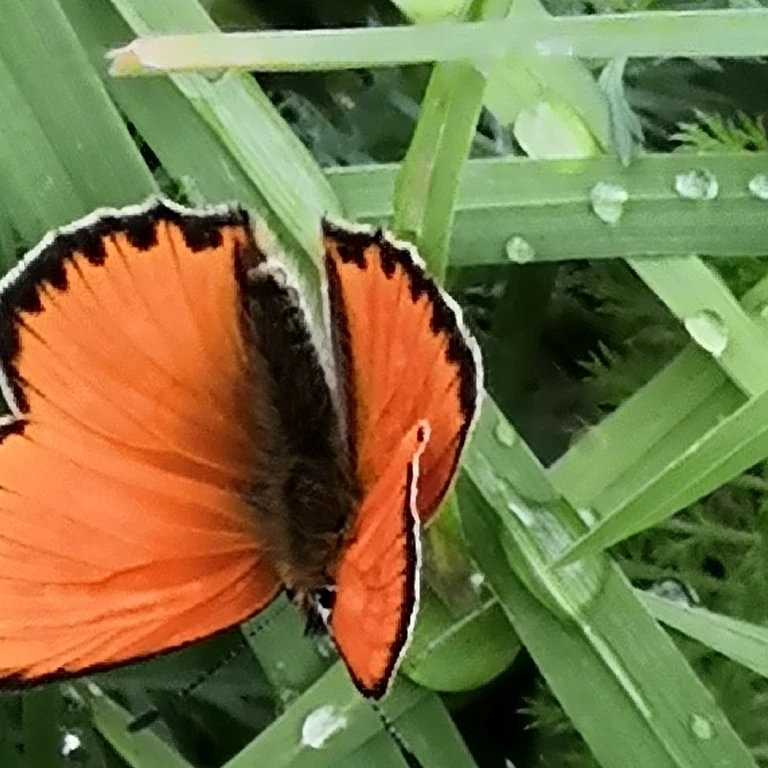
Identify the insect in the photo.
Lycaena virgaureae
